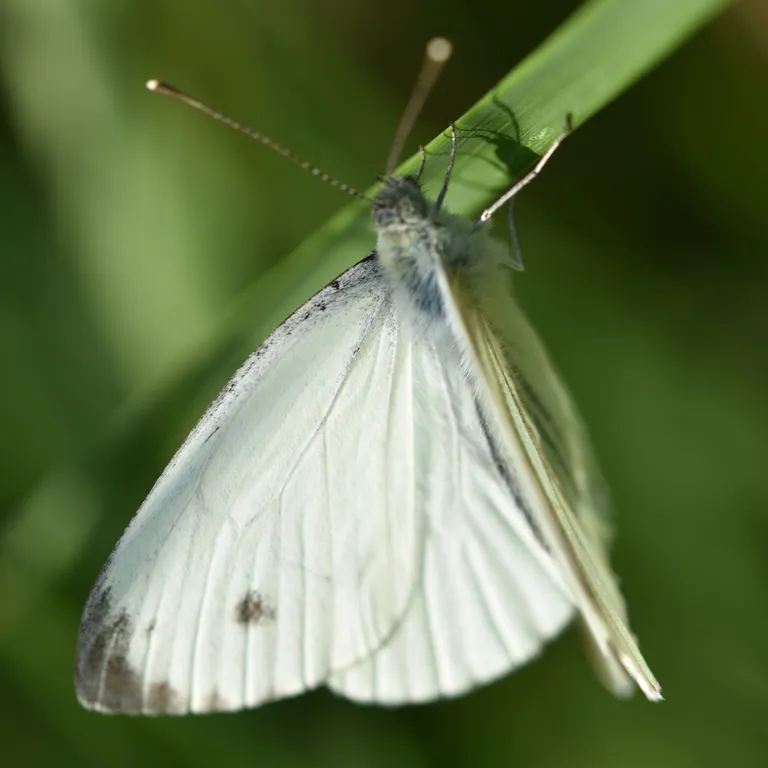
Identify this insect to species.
Pieris napi
